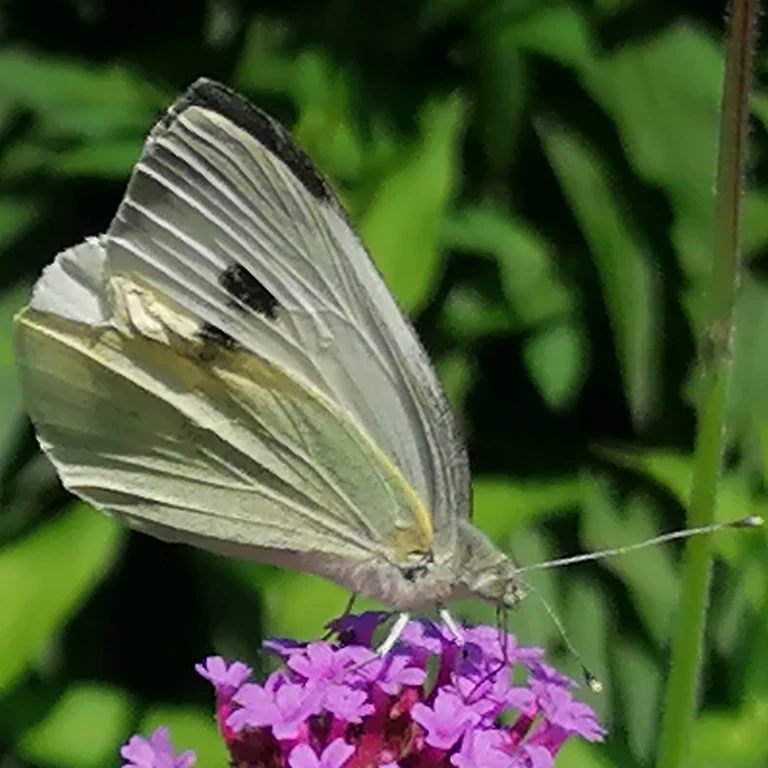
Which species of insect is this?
Pieris brassicae
